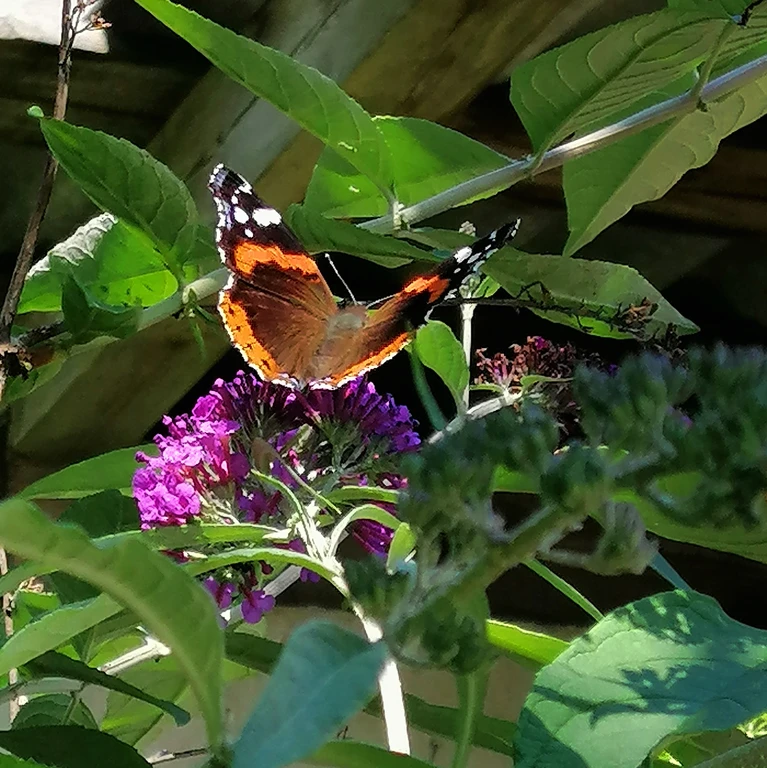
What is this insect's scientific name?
Vanessa atalanta
